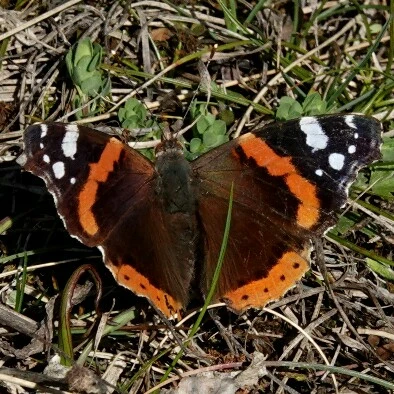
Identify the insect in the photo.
Vanessa atalanta
